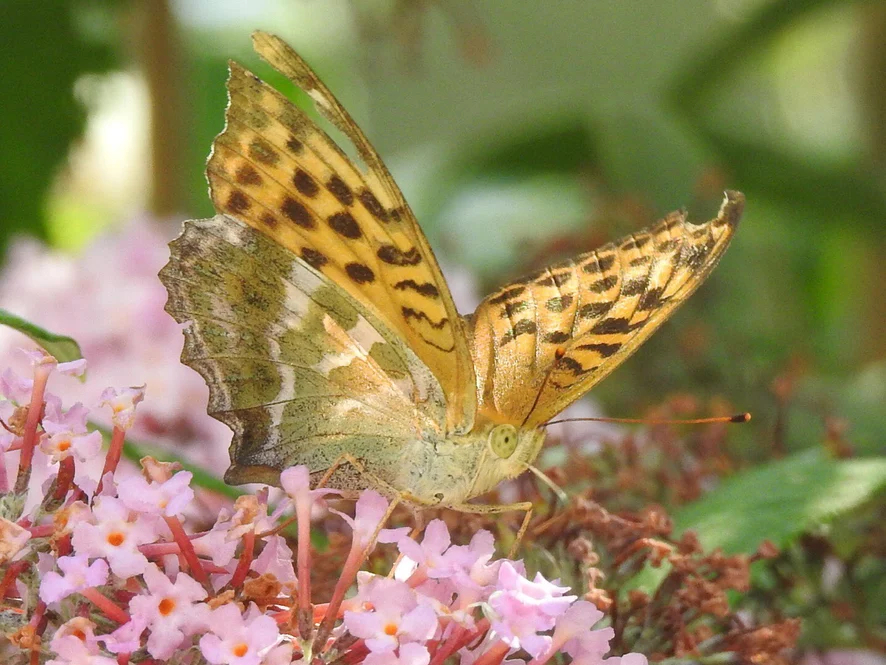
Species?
Argynnis paphia
